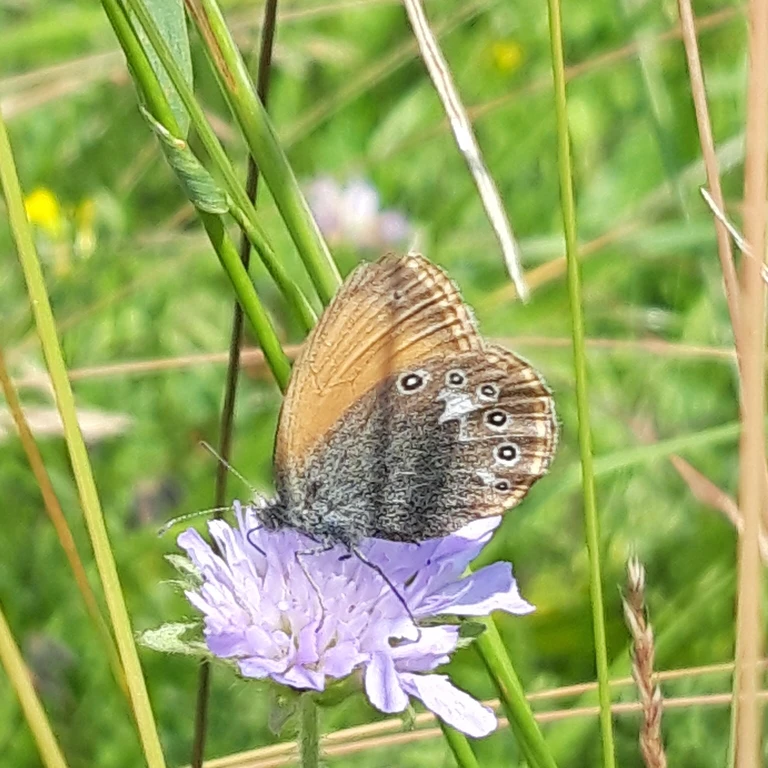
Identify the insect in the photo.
Coenonympha glycerion (also Coenonympha iphis)
